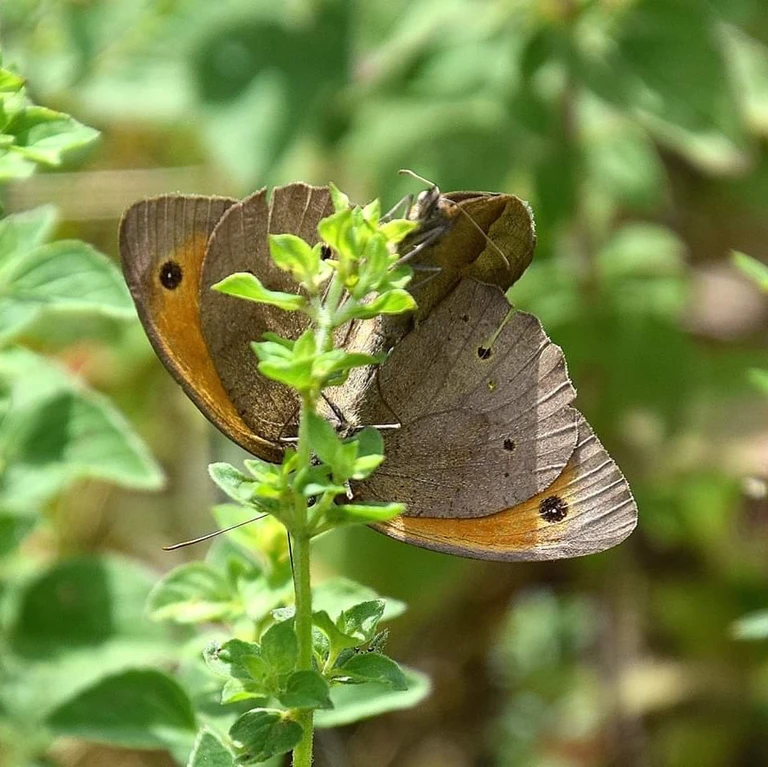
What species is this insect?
Maniola jurtina
